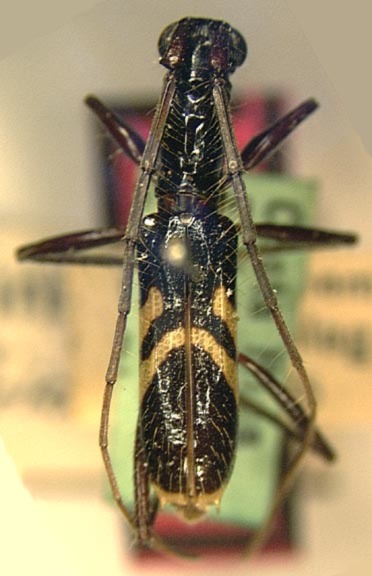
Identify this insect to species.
Gnomidolon melanosomum (also Gnomidolon costaricense)
